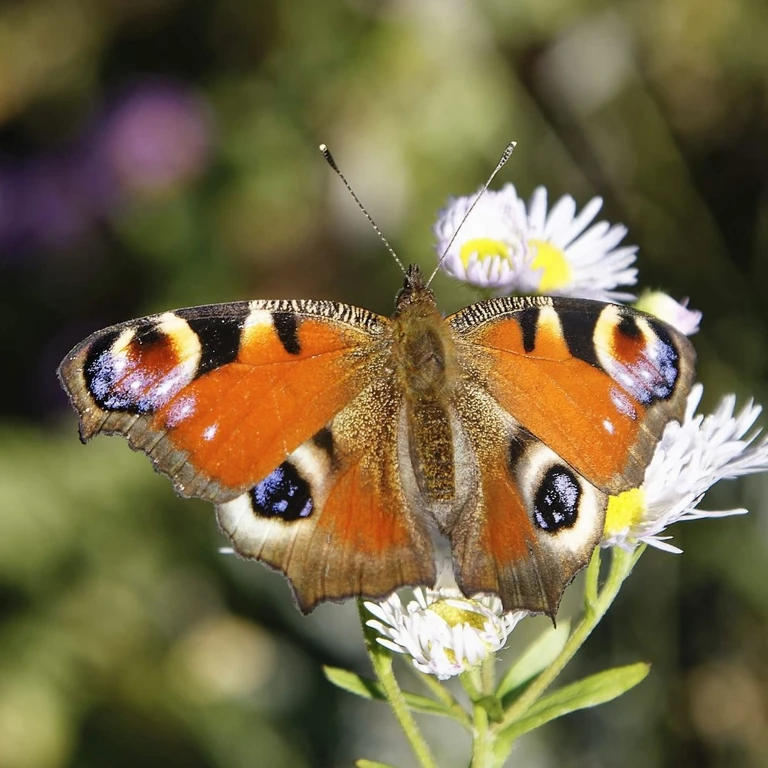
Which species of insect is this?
Aglais io
